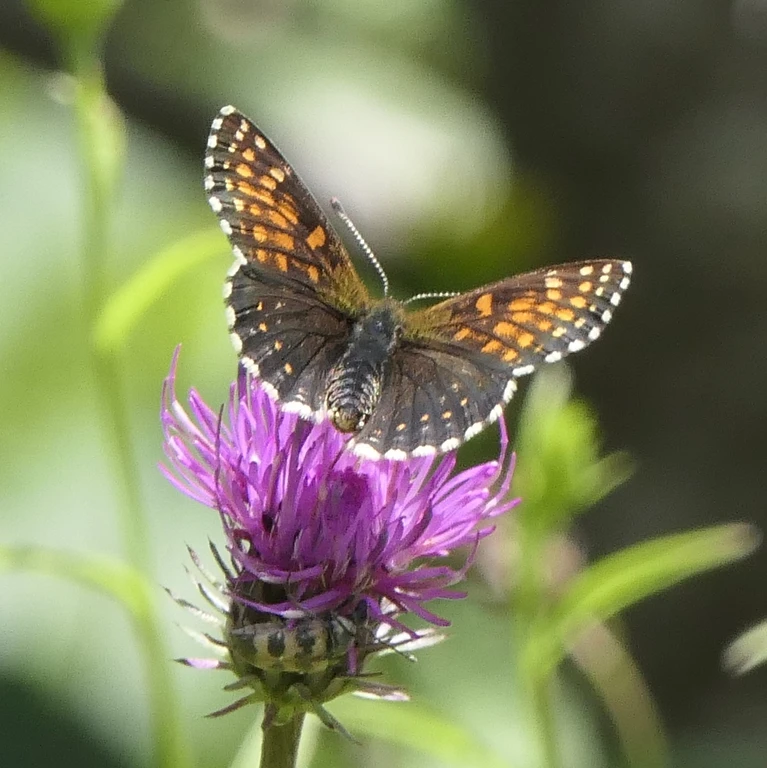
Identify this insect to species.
Melitaea diamina
